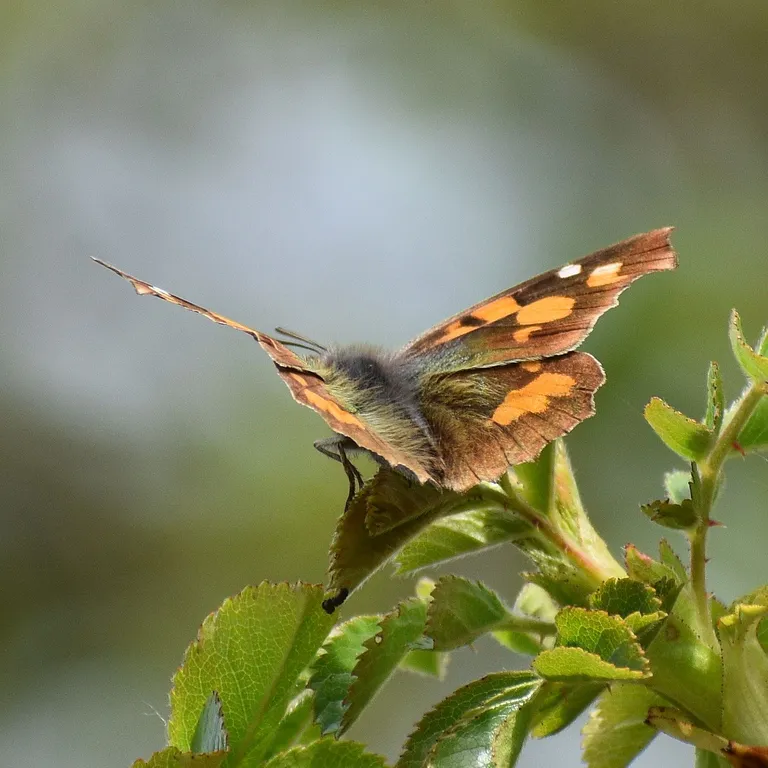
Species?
Libythea celtis
